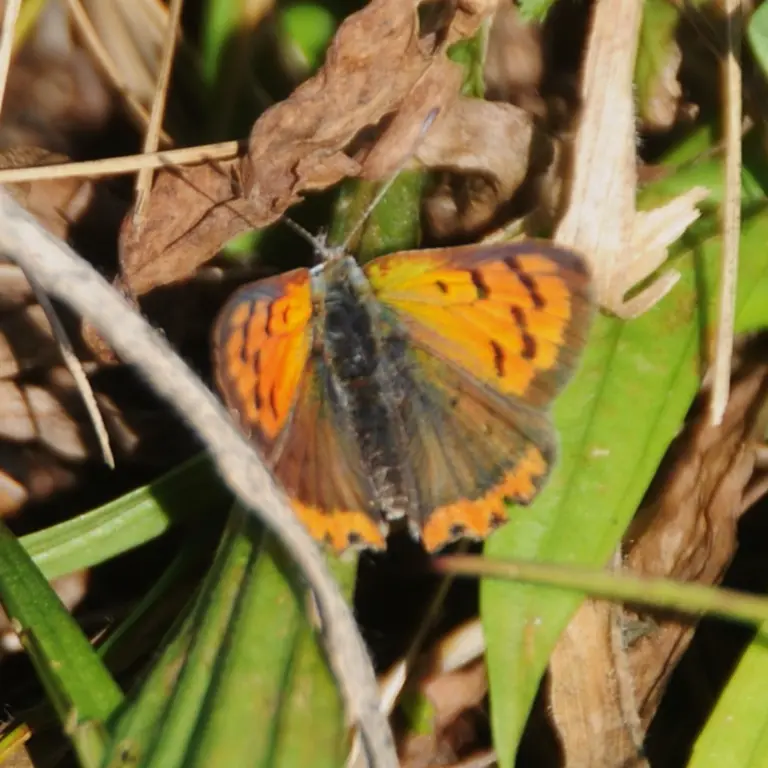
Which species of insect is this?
Lycaena phlaeas
